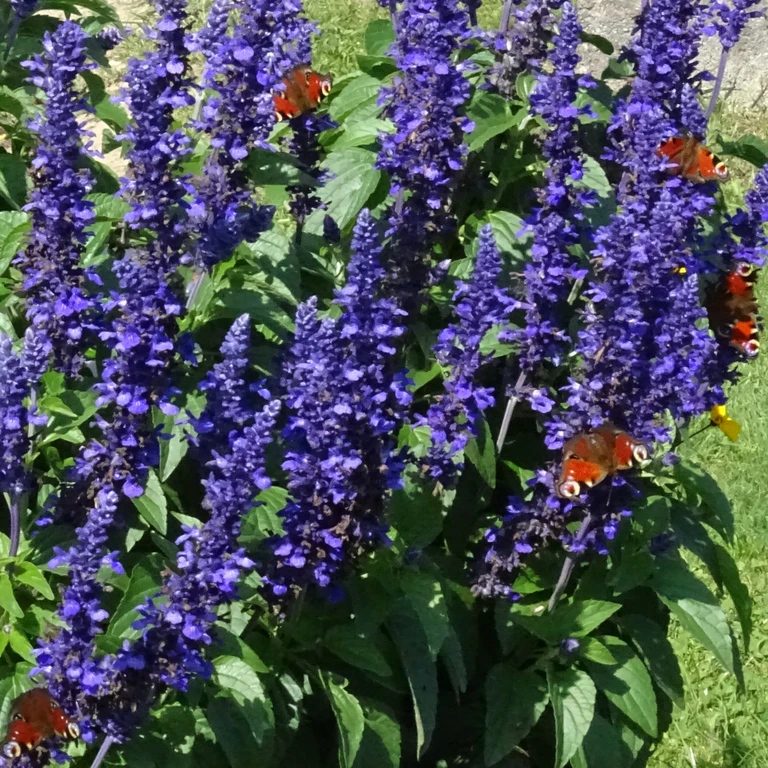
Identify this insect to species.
Aglais io
